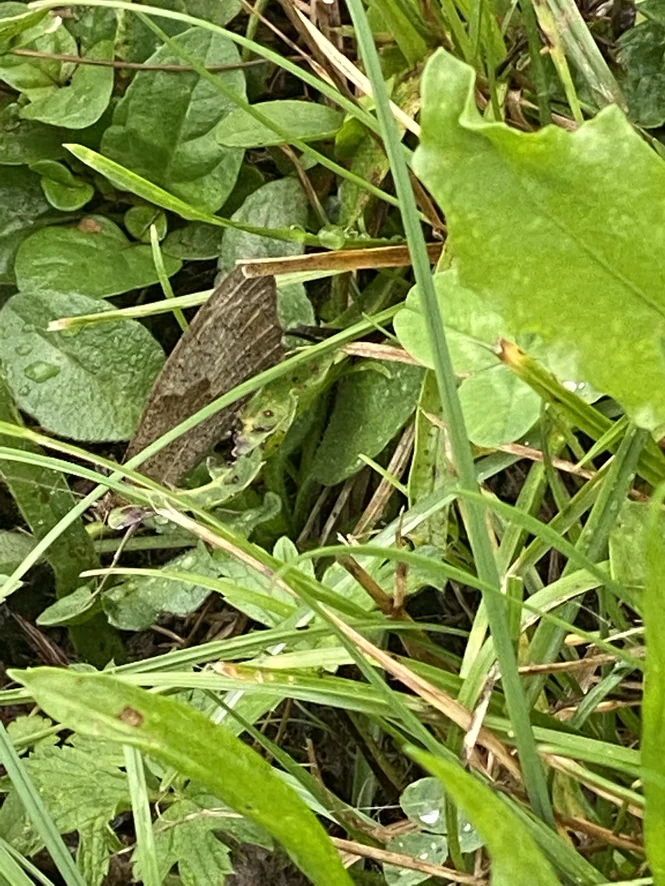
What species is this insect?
Maniola jurtina
